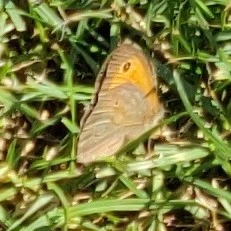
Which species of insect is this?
Maniola jurtina
